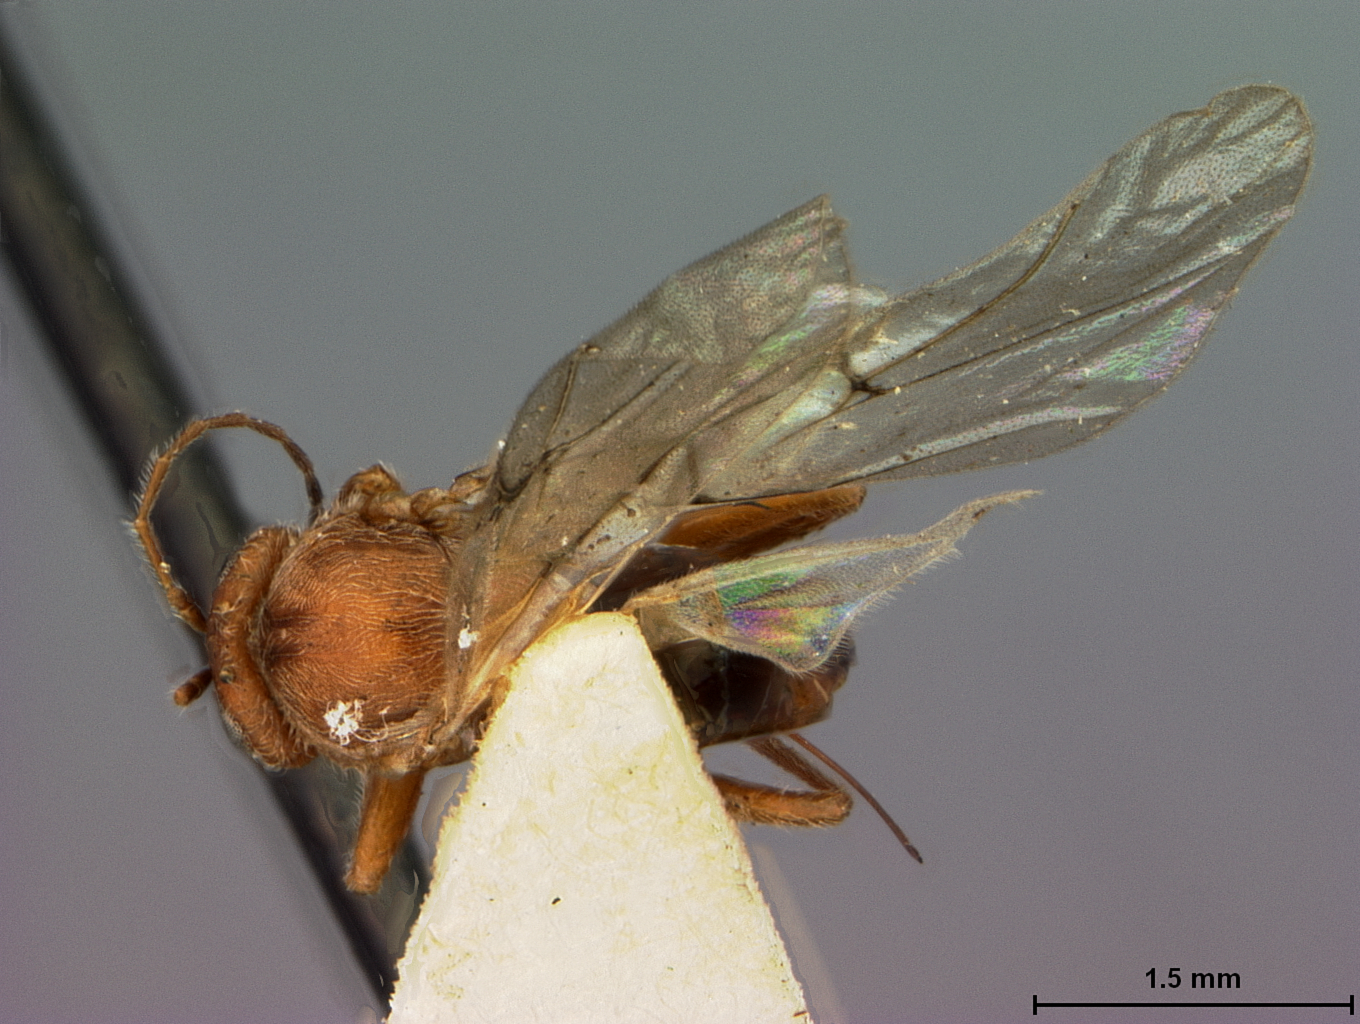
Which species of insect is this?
Disholcaspis mamillana
